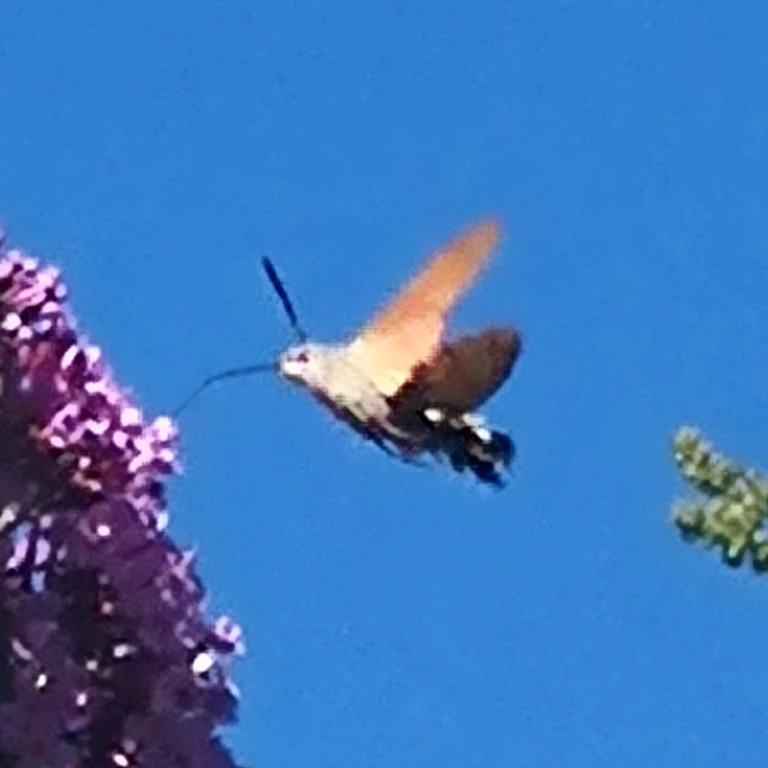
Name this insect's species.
Macroglossum stellatarum
